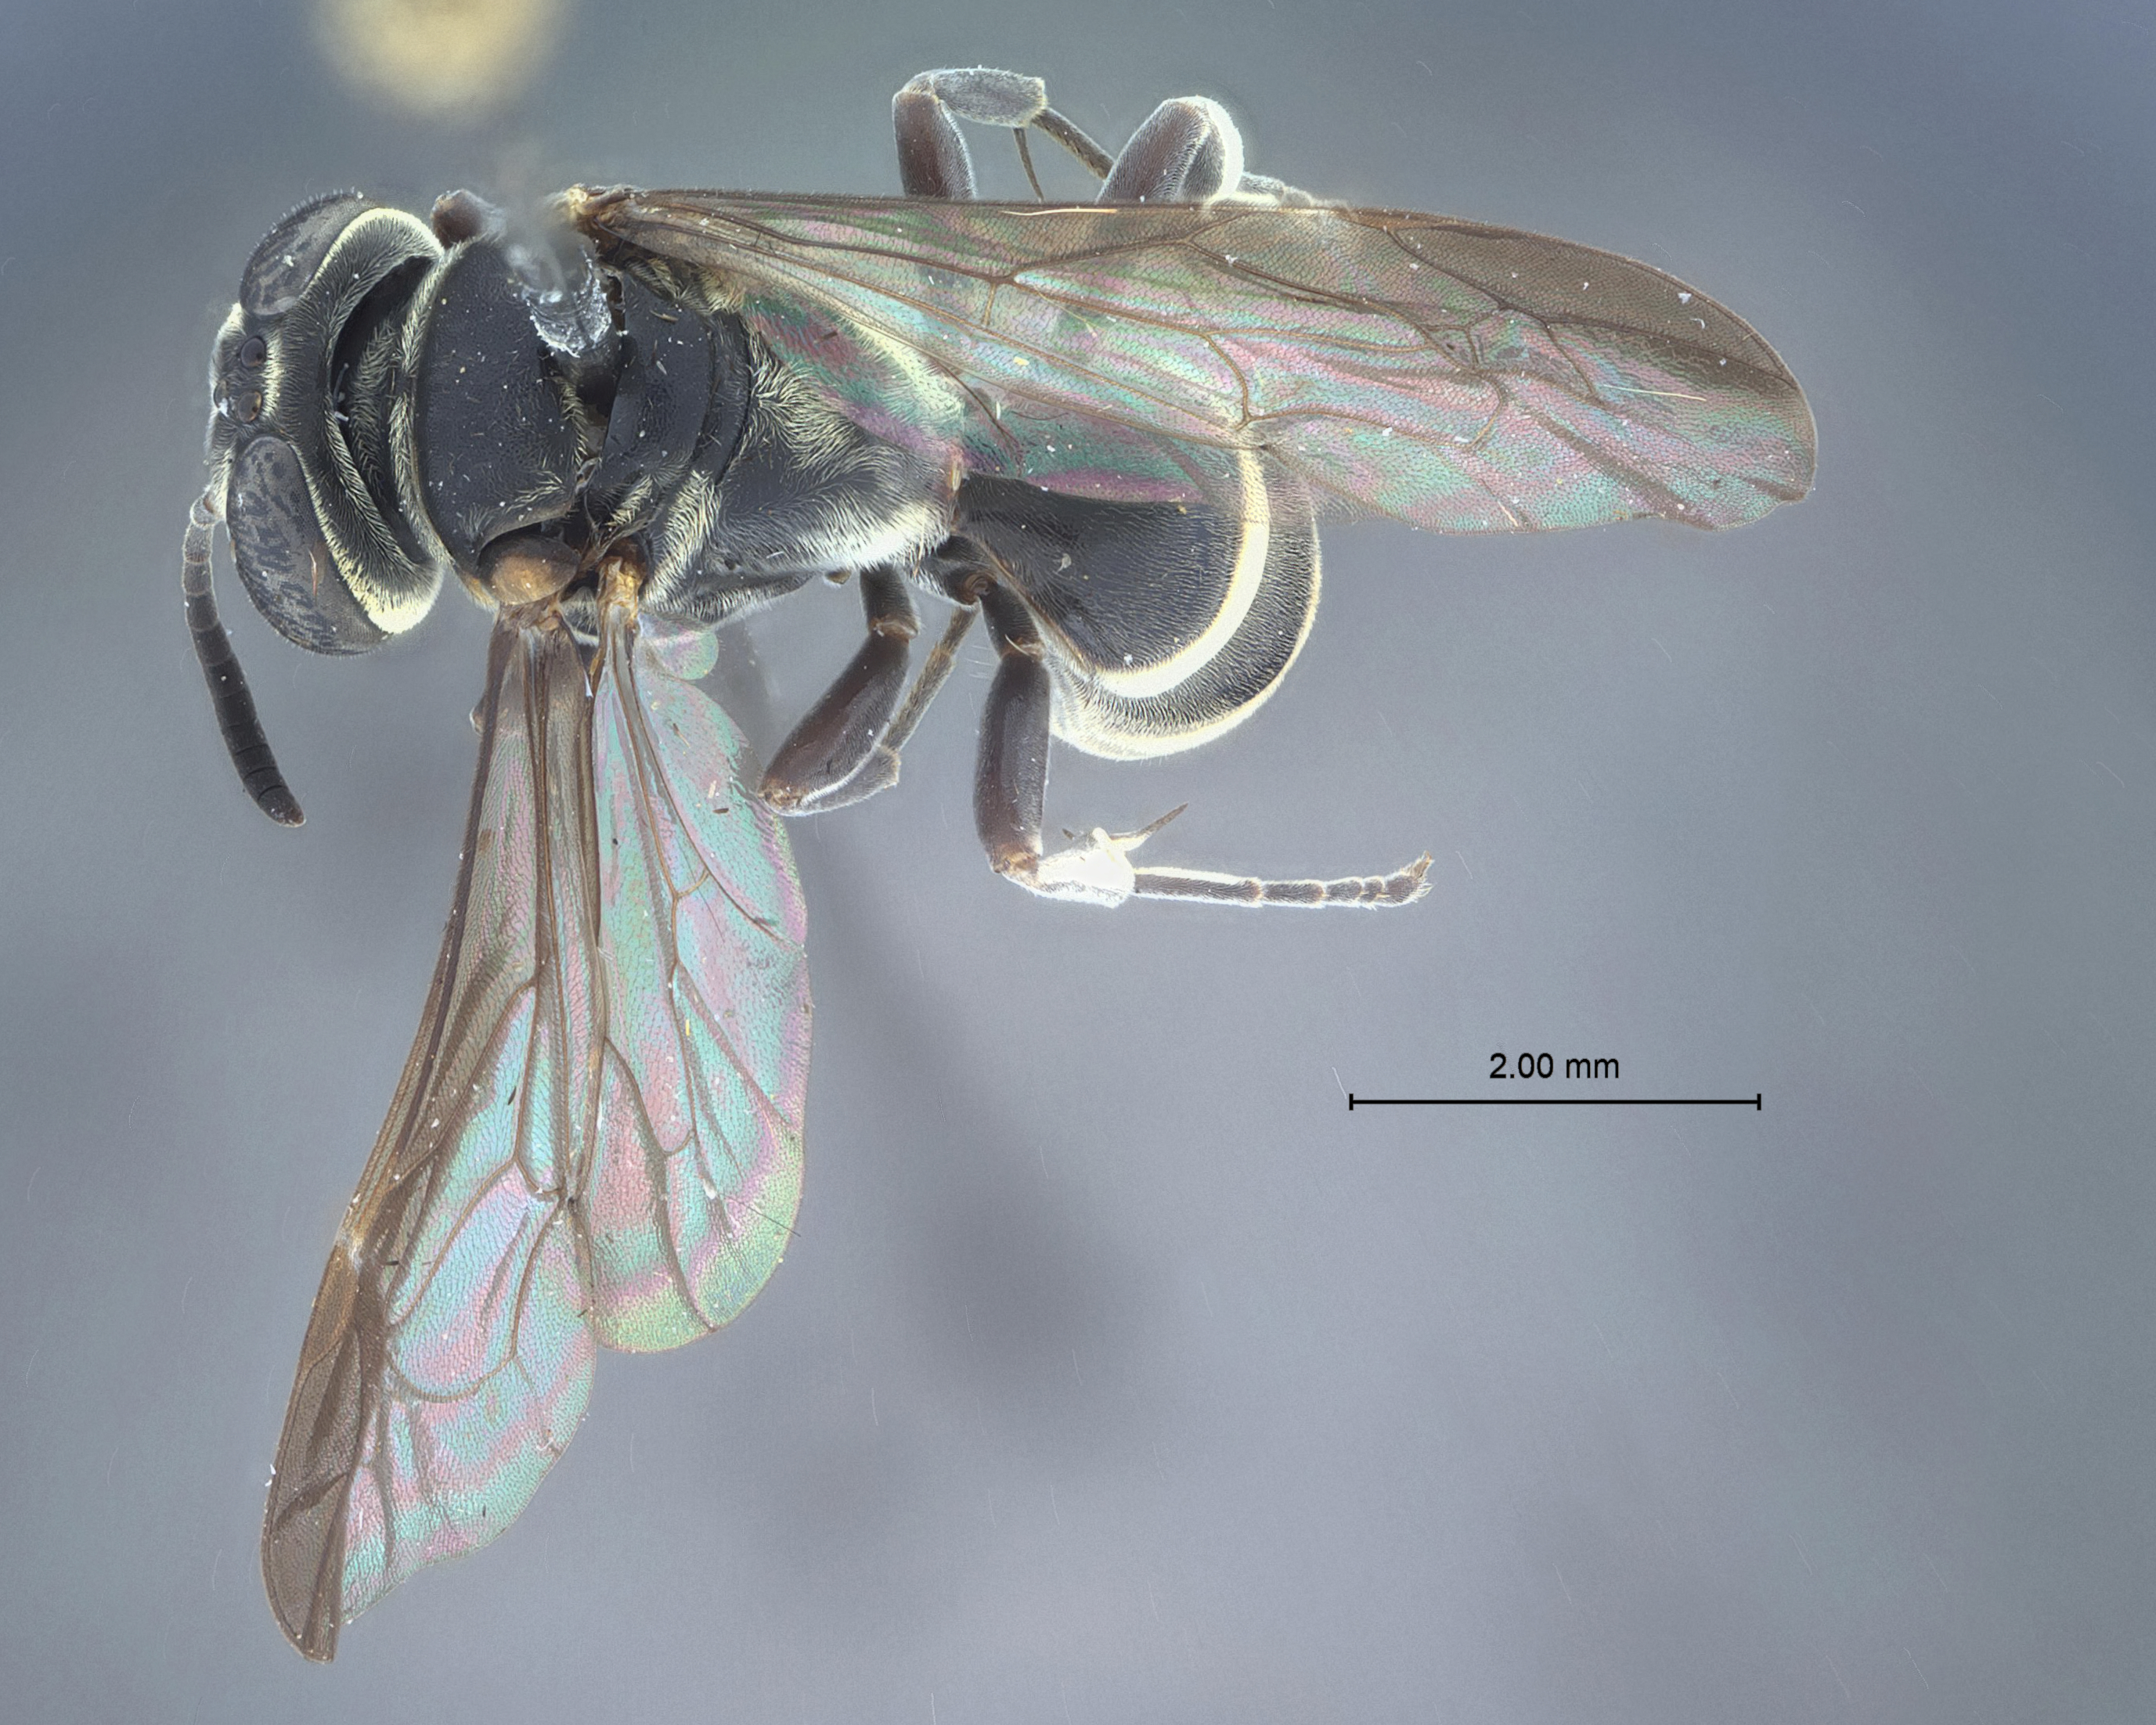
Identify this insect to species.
Pison arachniraptor
